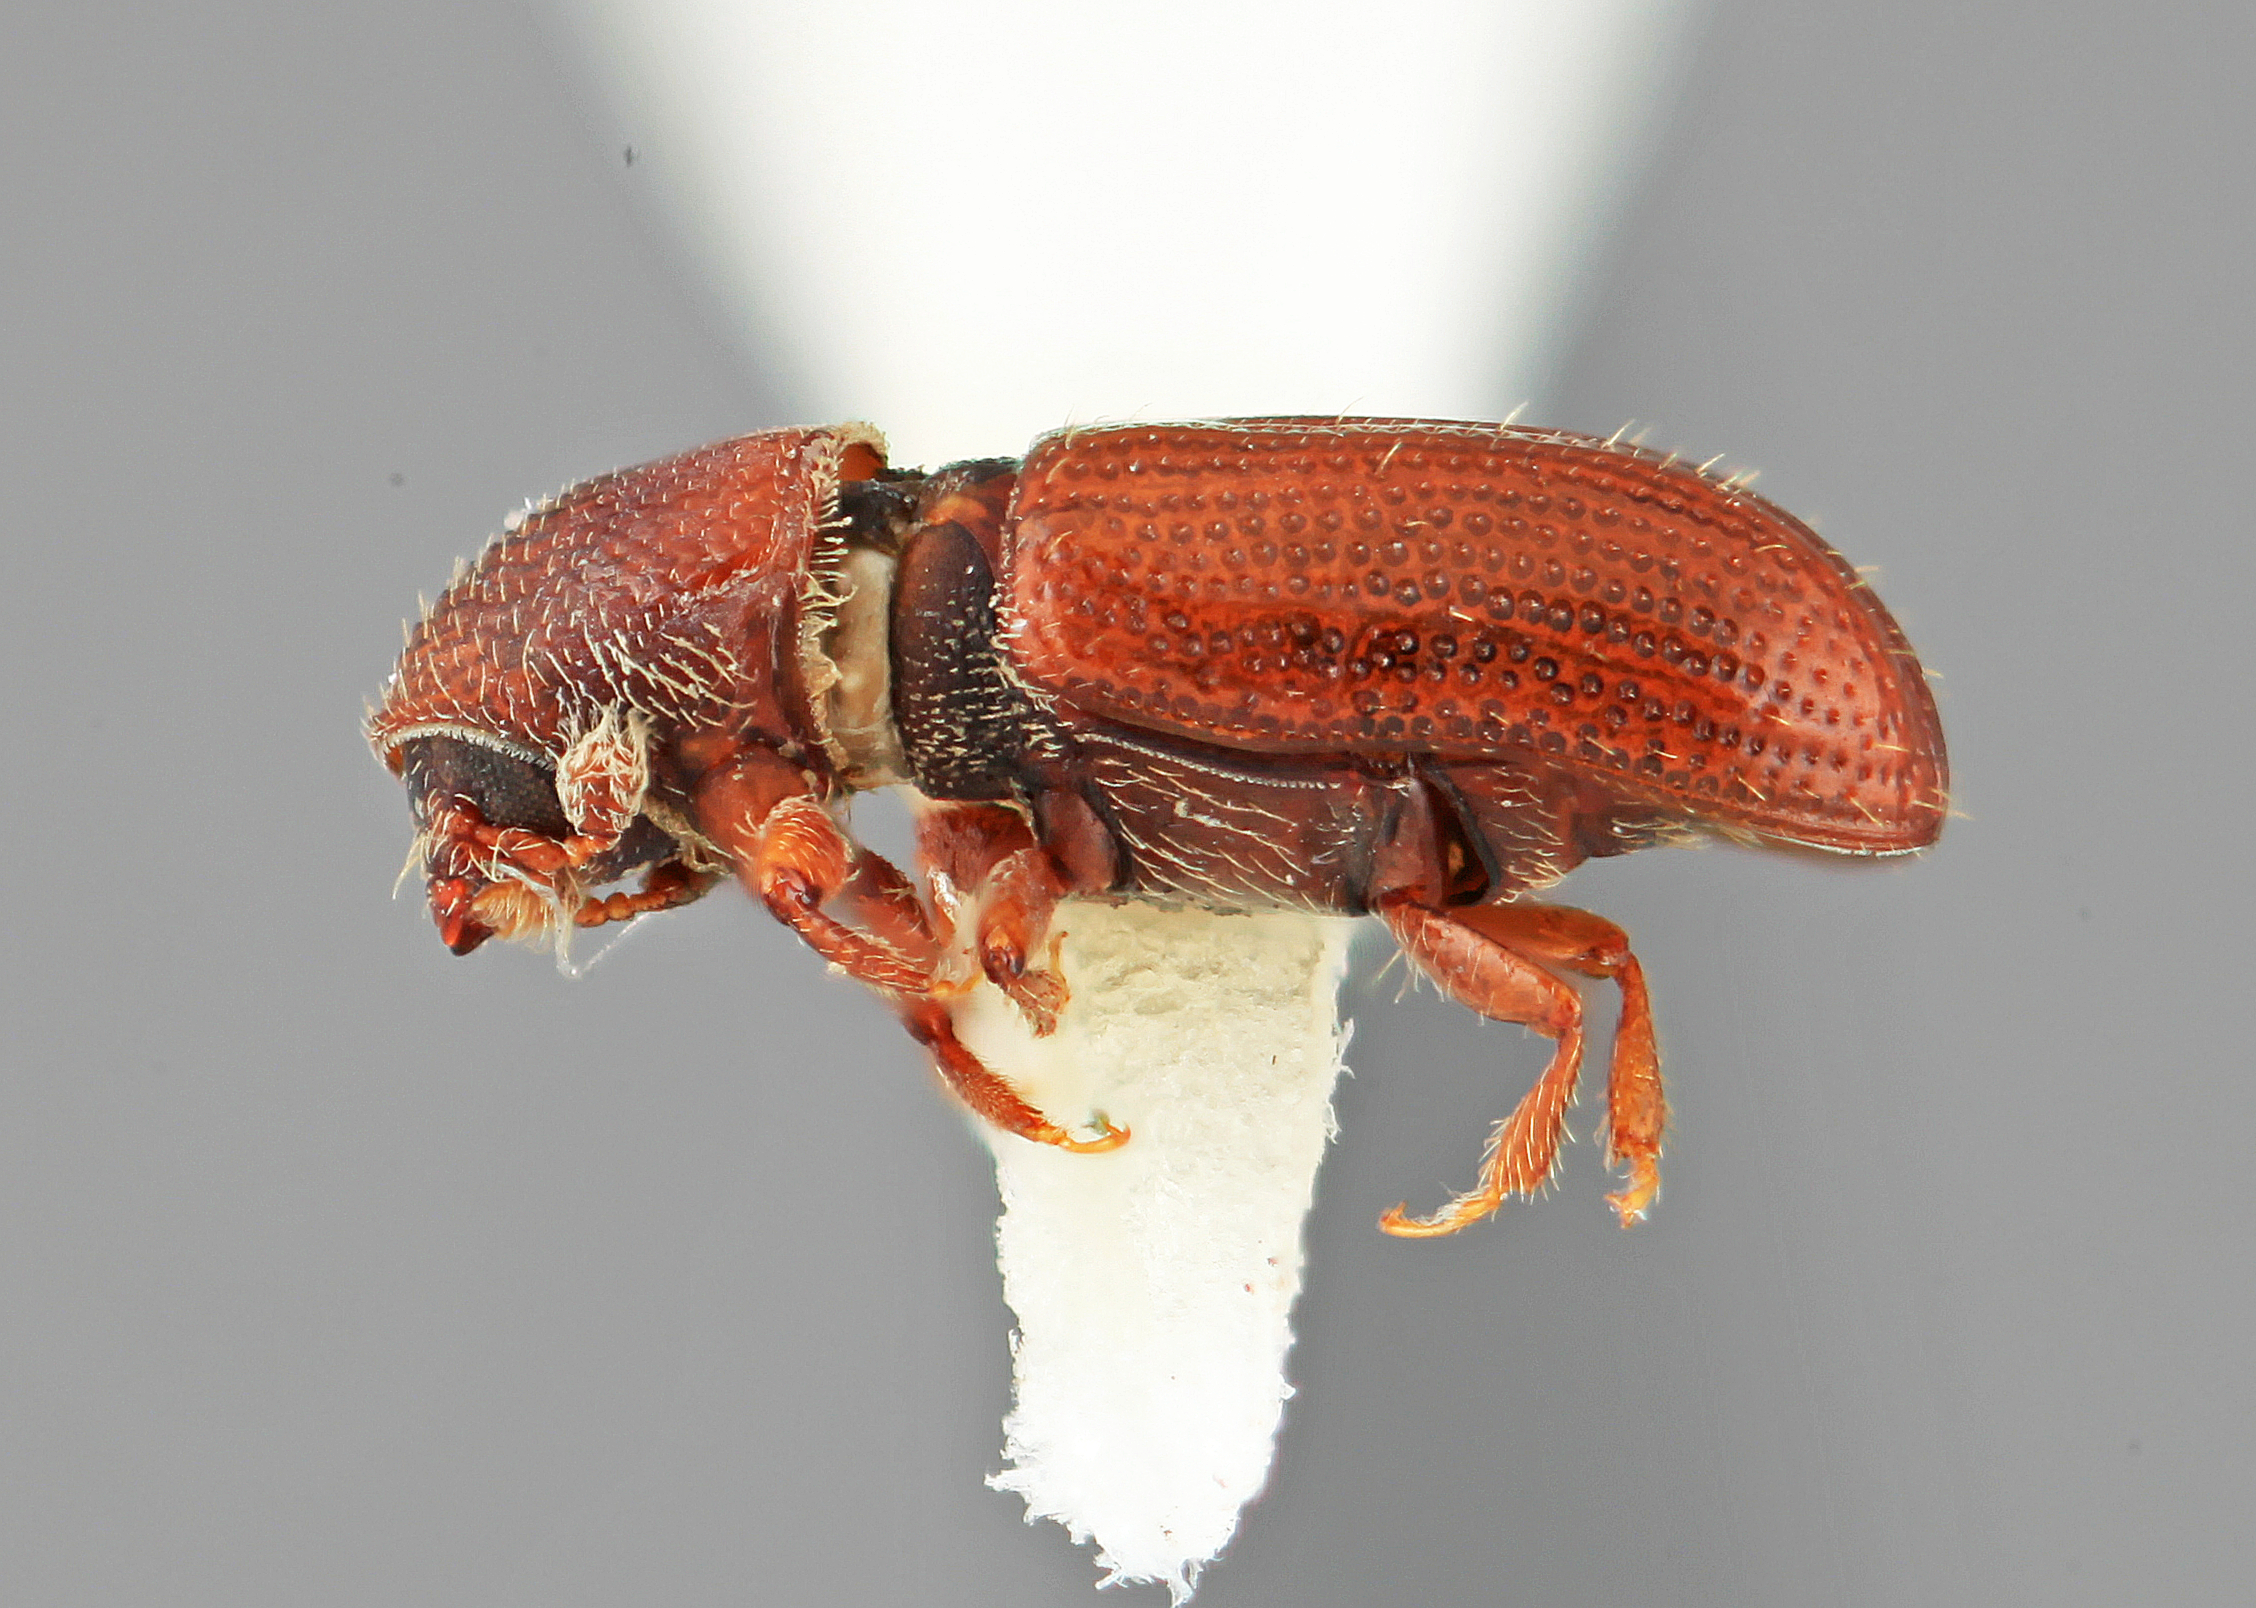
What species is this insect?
Pityophthorus similaris
